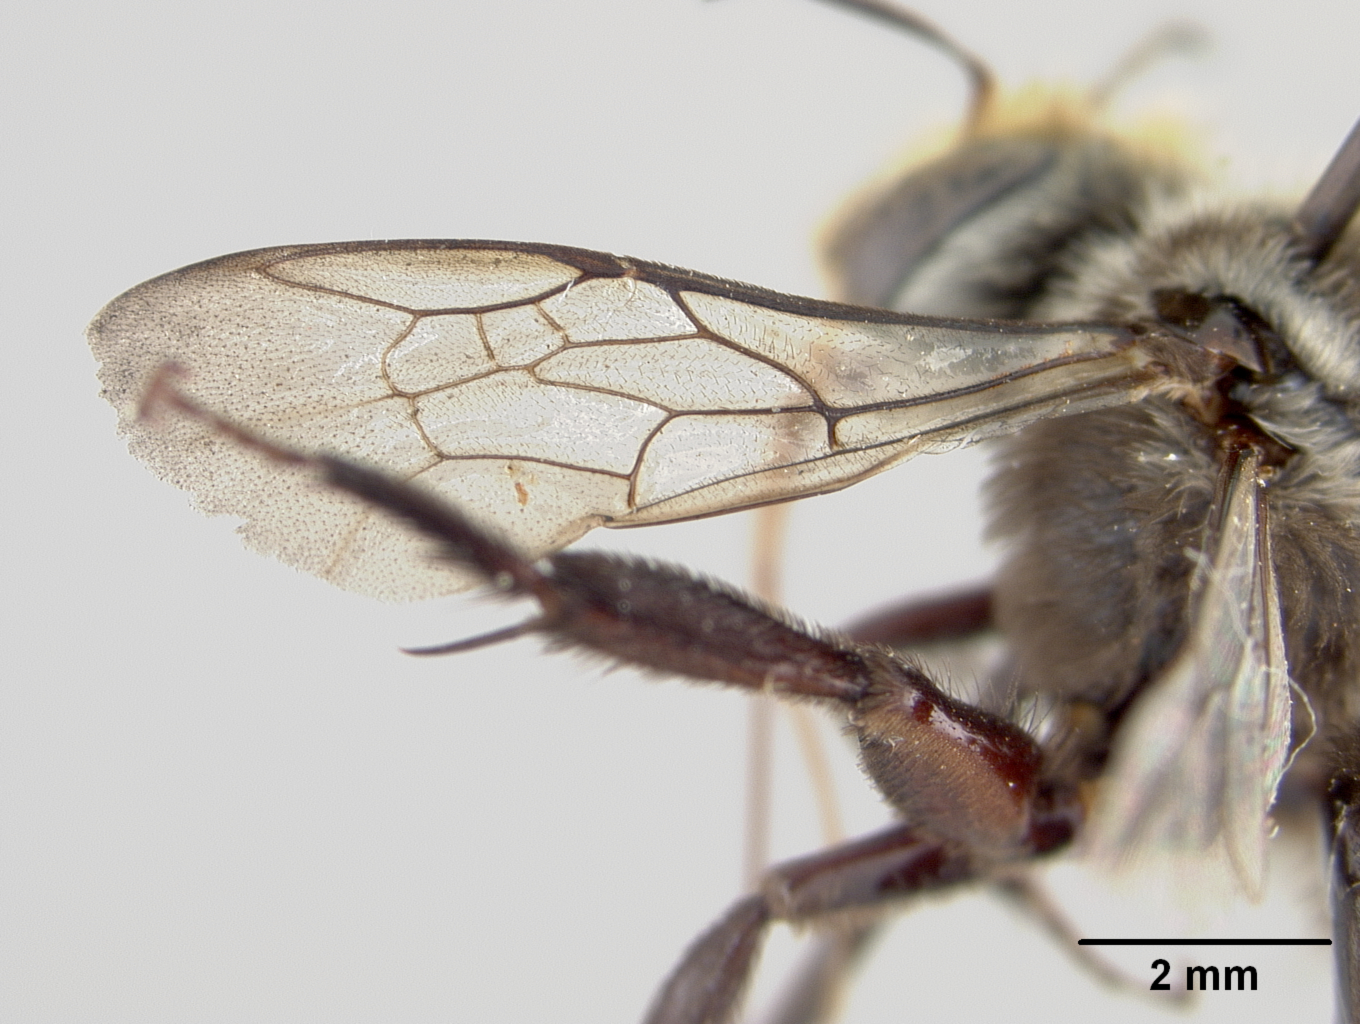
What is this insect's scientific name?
Melitoma nudicauda
